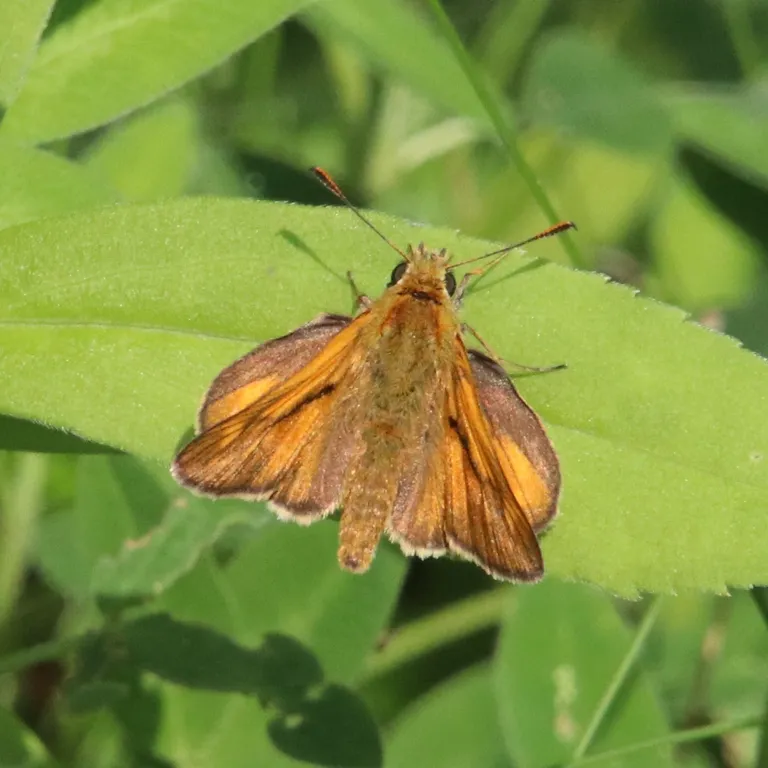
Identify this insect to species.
Ochlodes sylvanus (also Ochlodes venata)
